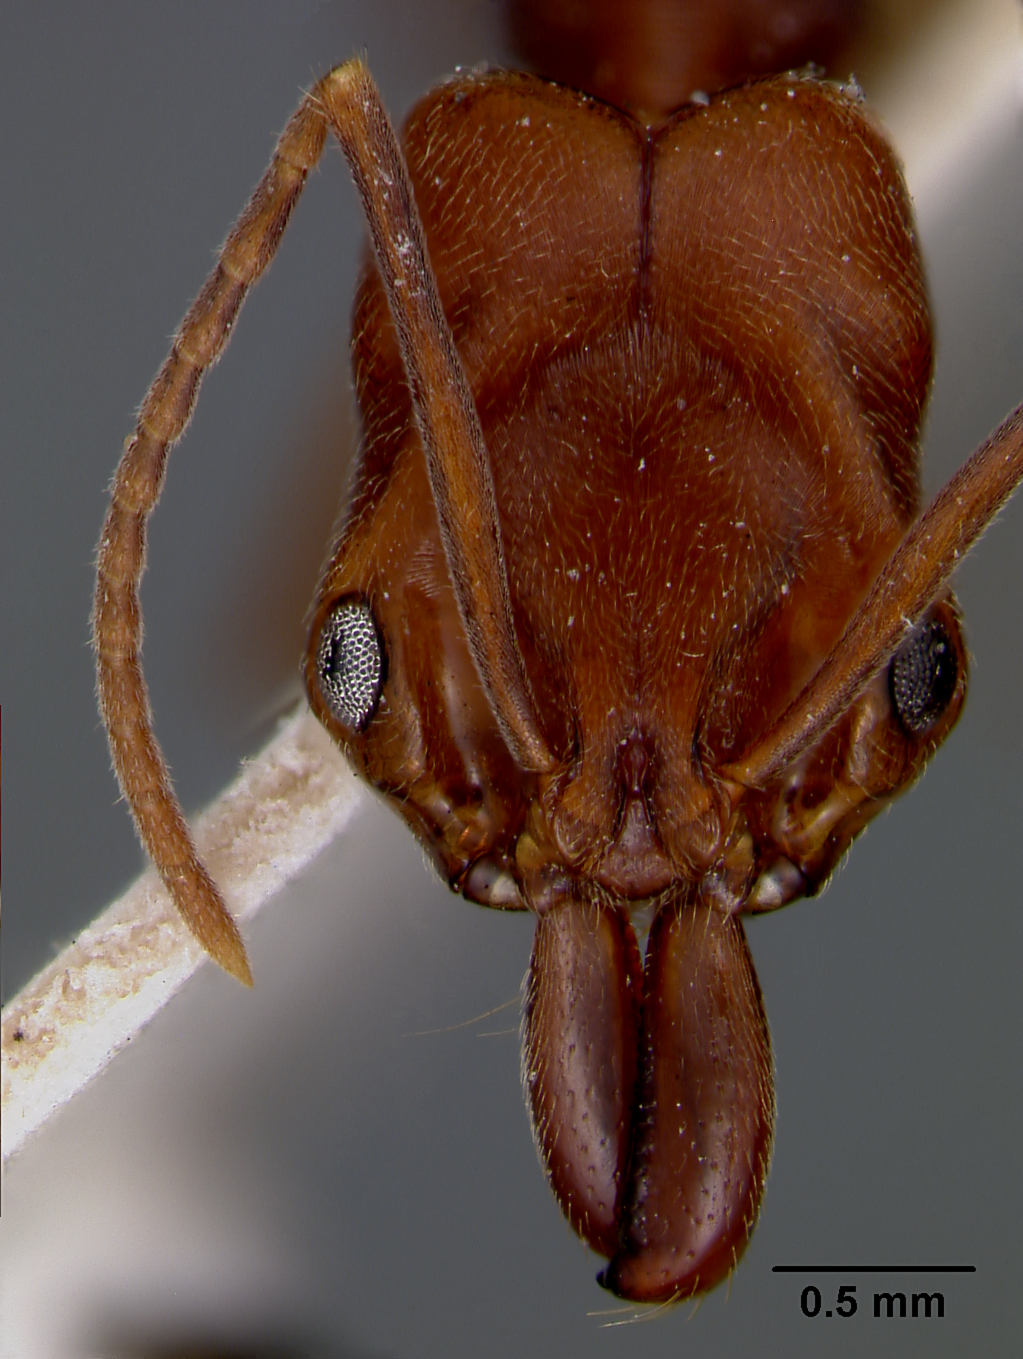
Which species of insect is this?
Odontomachus haematodus
